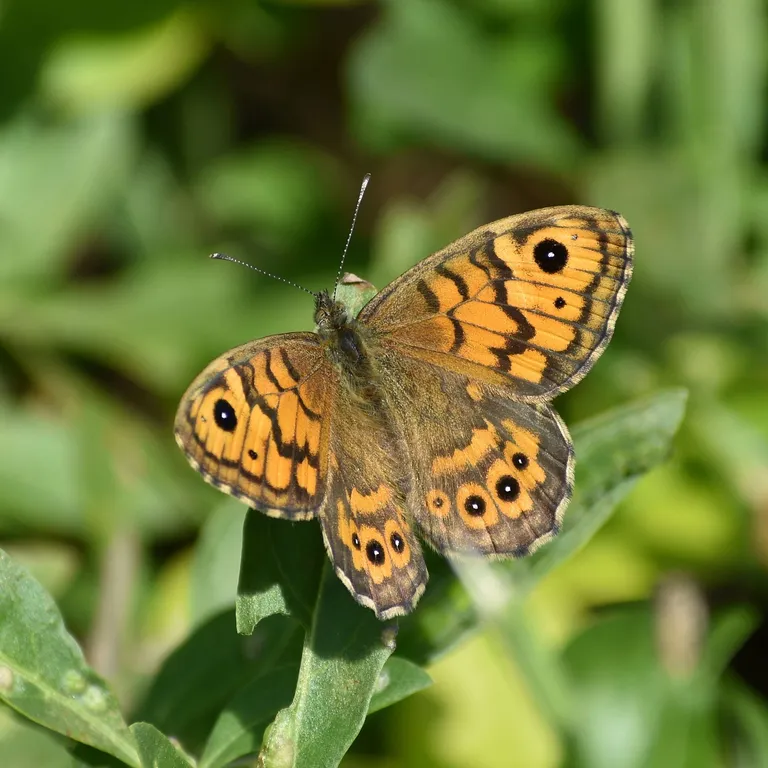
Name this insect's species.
Lasiommata megera (also Pararge megera)
